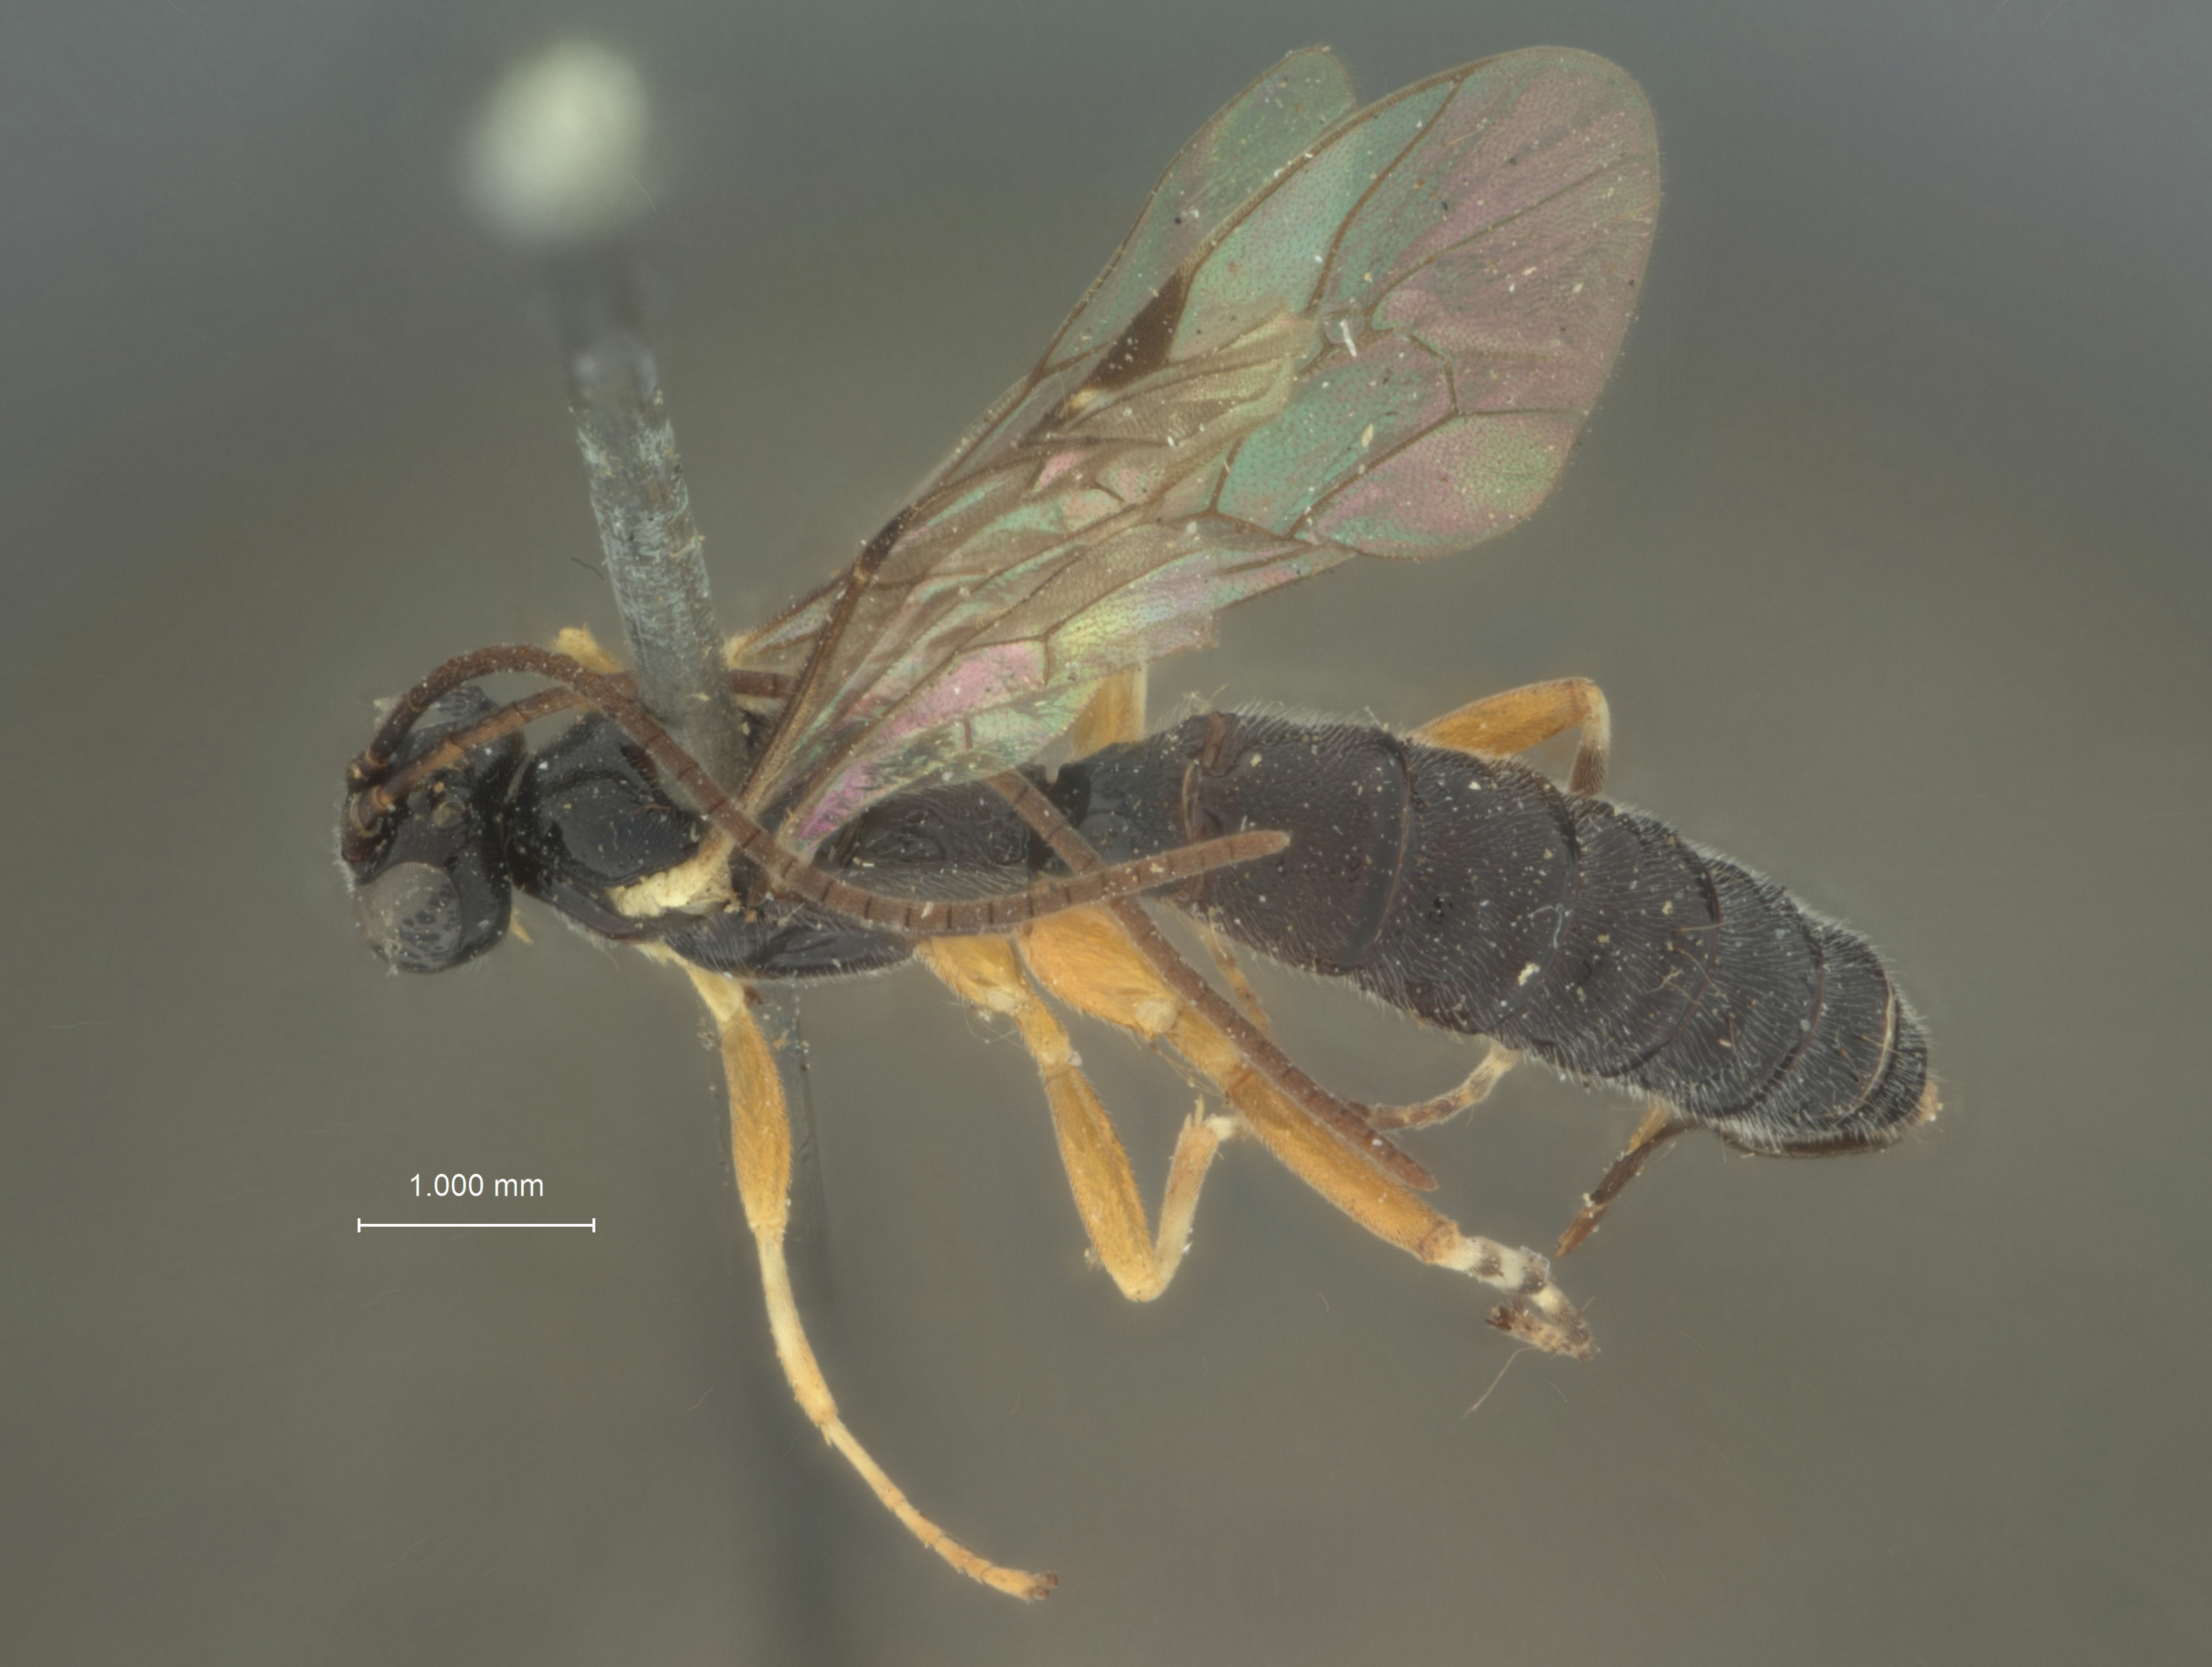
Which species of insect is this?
Itoplectis orgyiae
